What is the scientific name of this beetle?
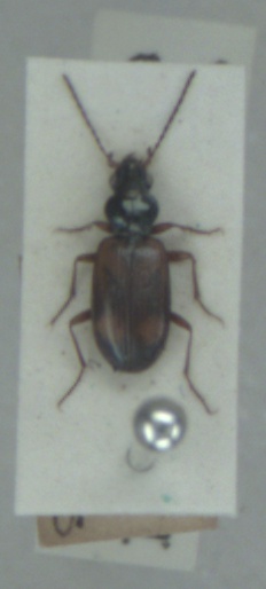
Bembidion saxatile
